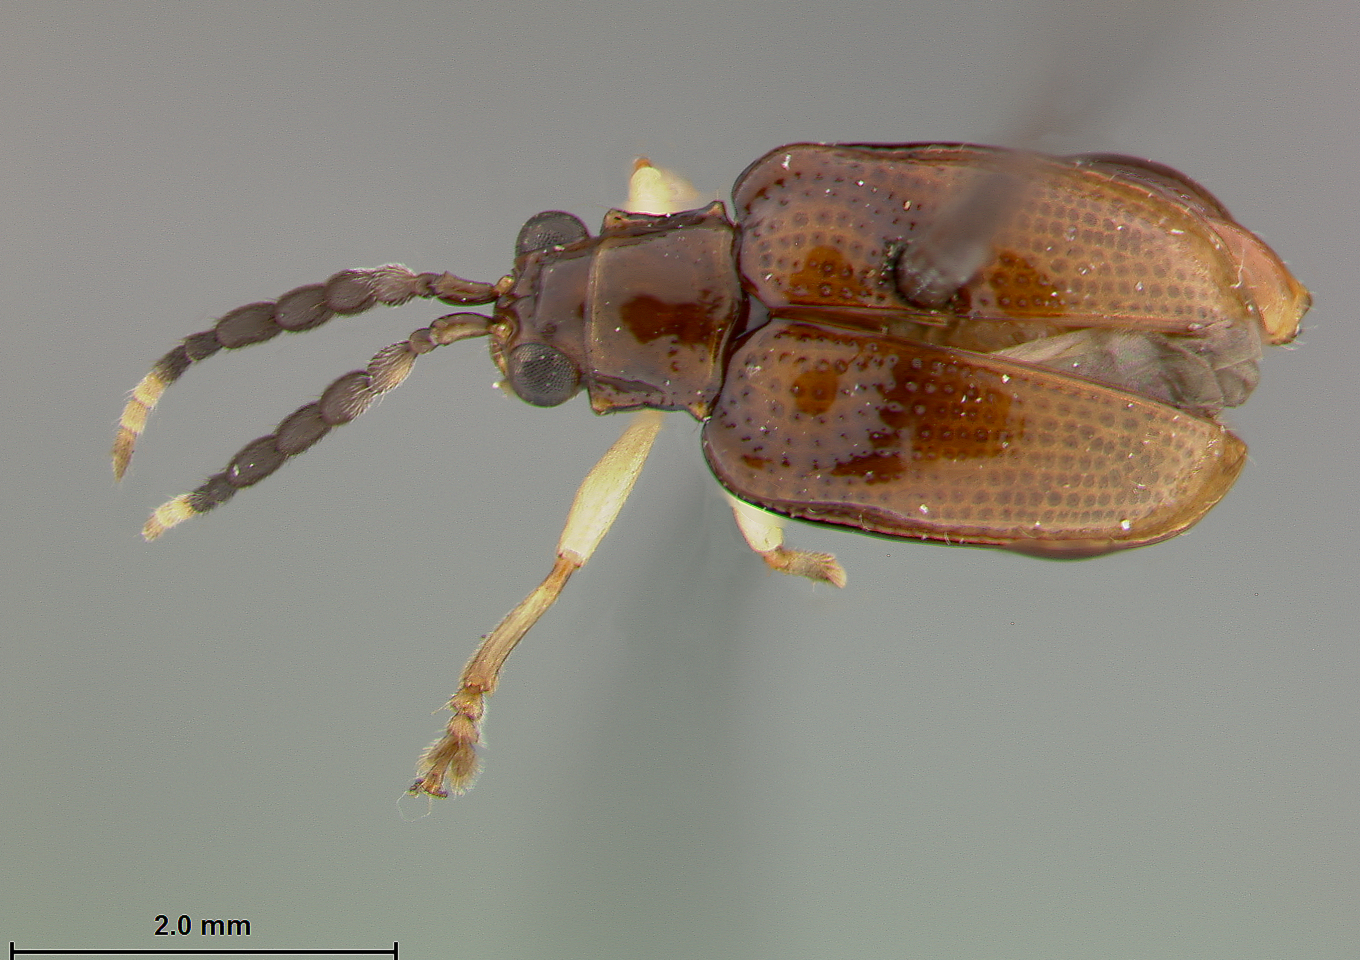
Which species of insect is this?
Hylodromus clarki
